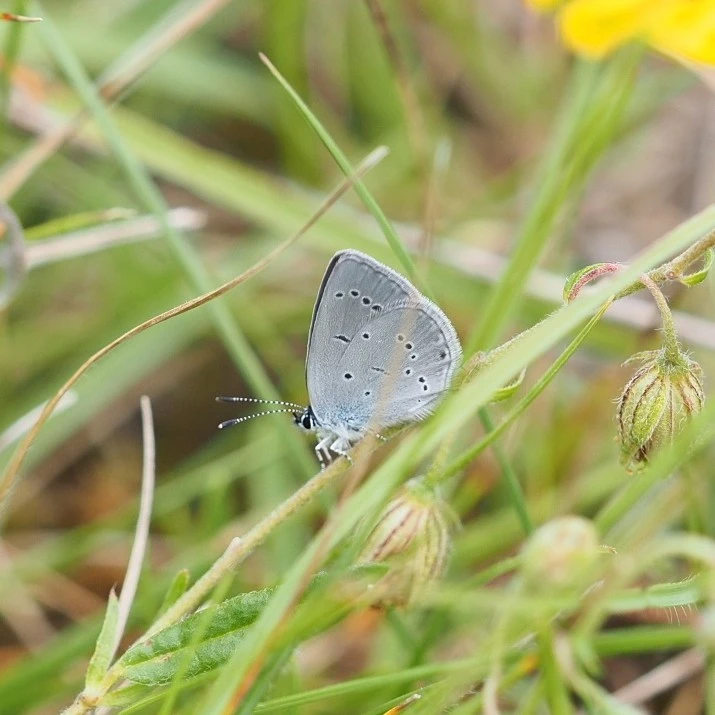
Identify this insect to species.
Cupido minimus
